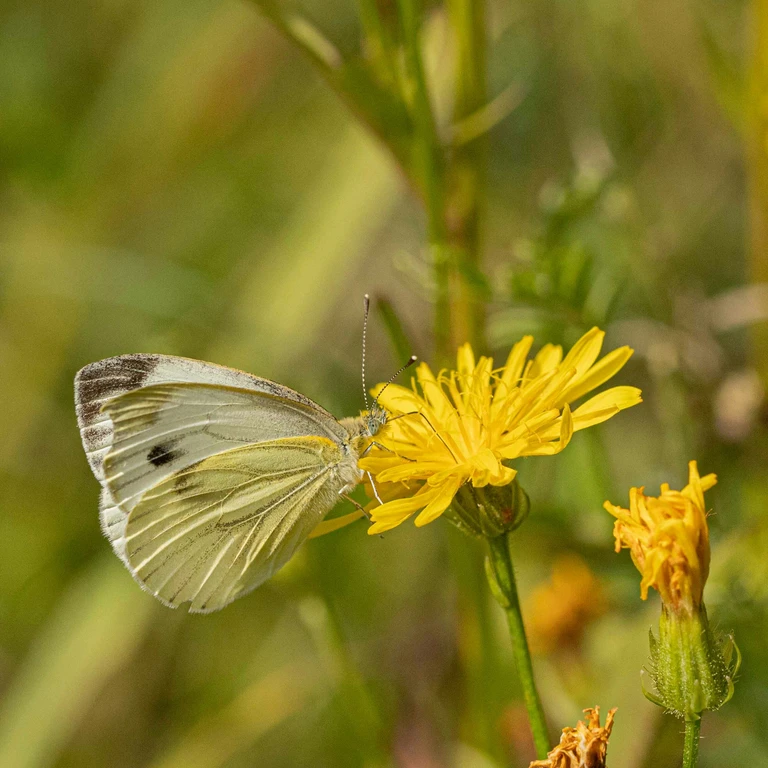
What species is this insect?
Pieris napi
